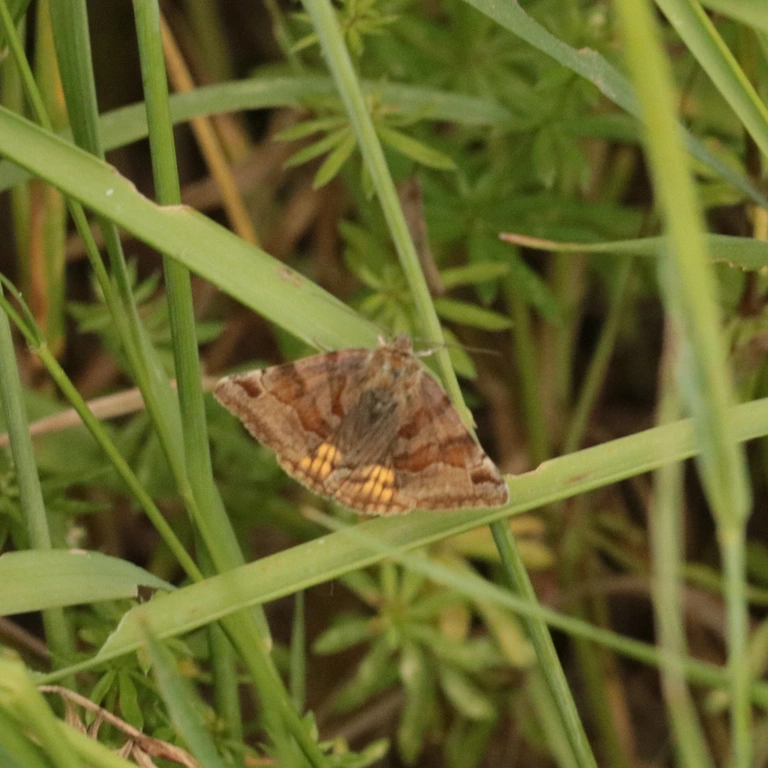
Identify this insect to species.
Euclidia glyphica
